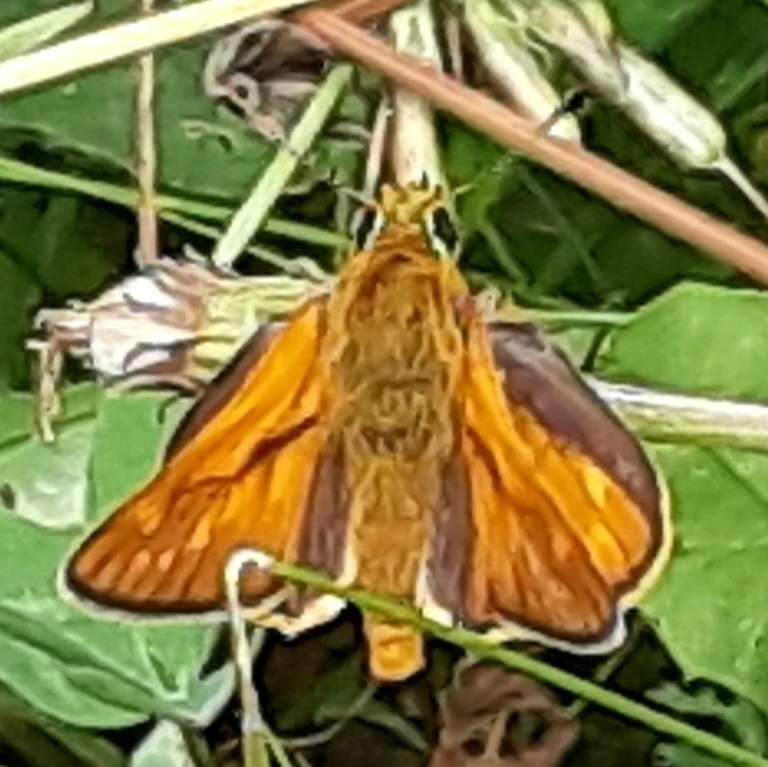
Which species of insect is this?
Ochlodes sylvanus (also Ochlodes venata)
